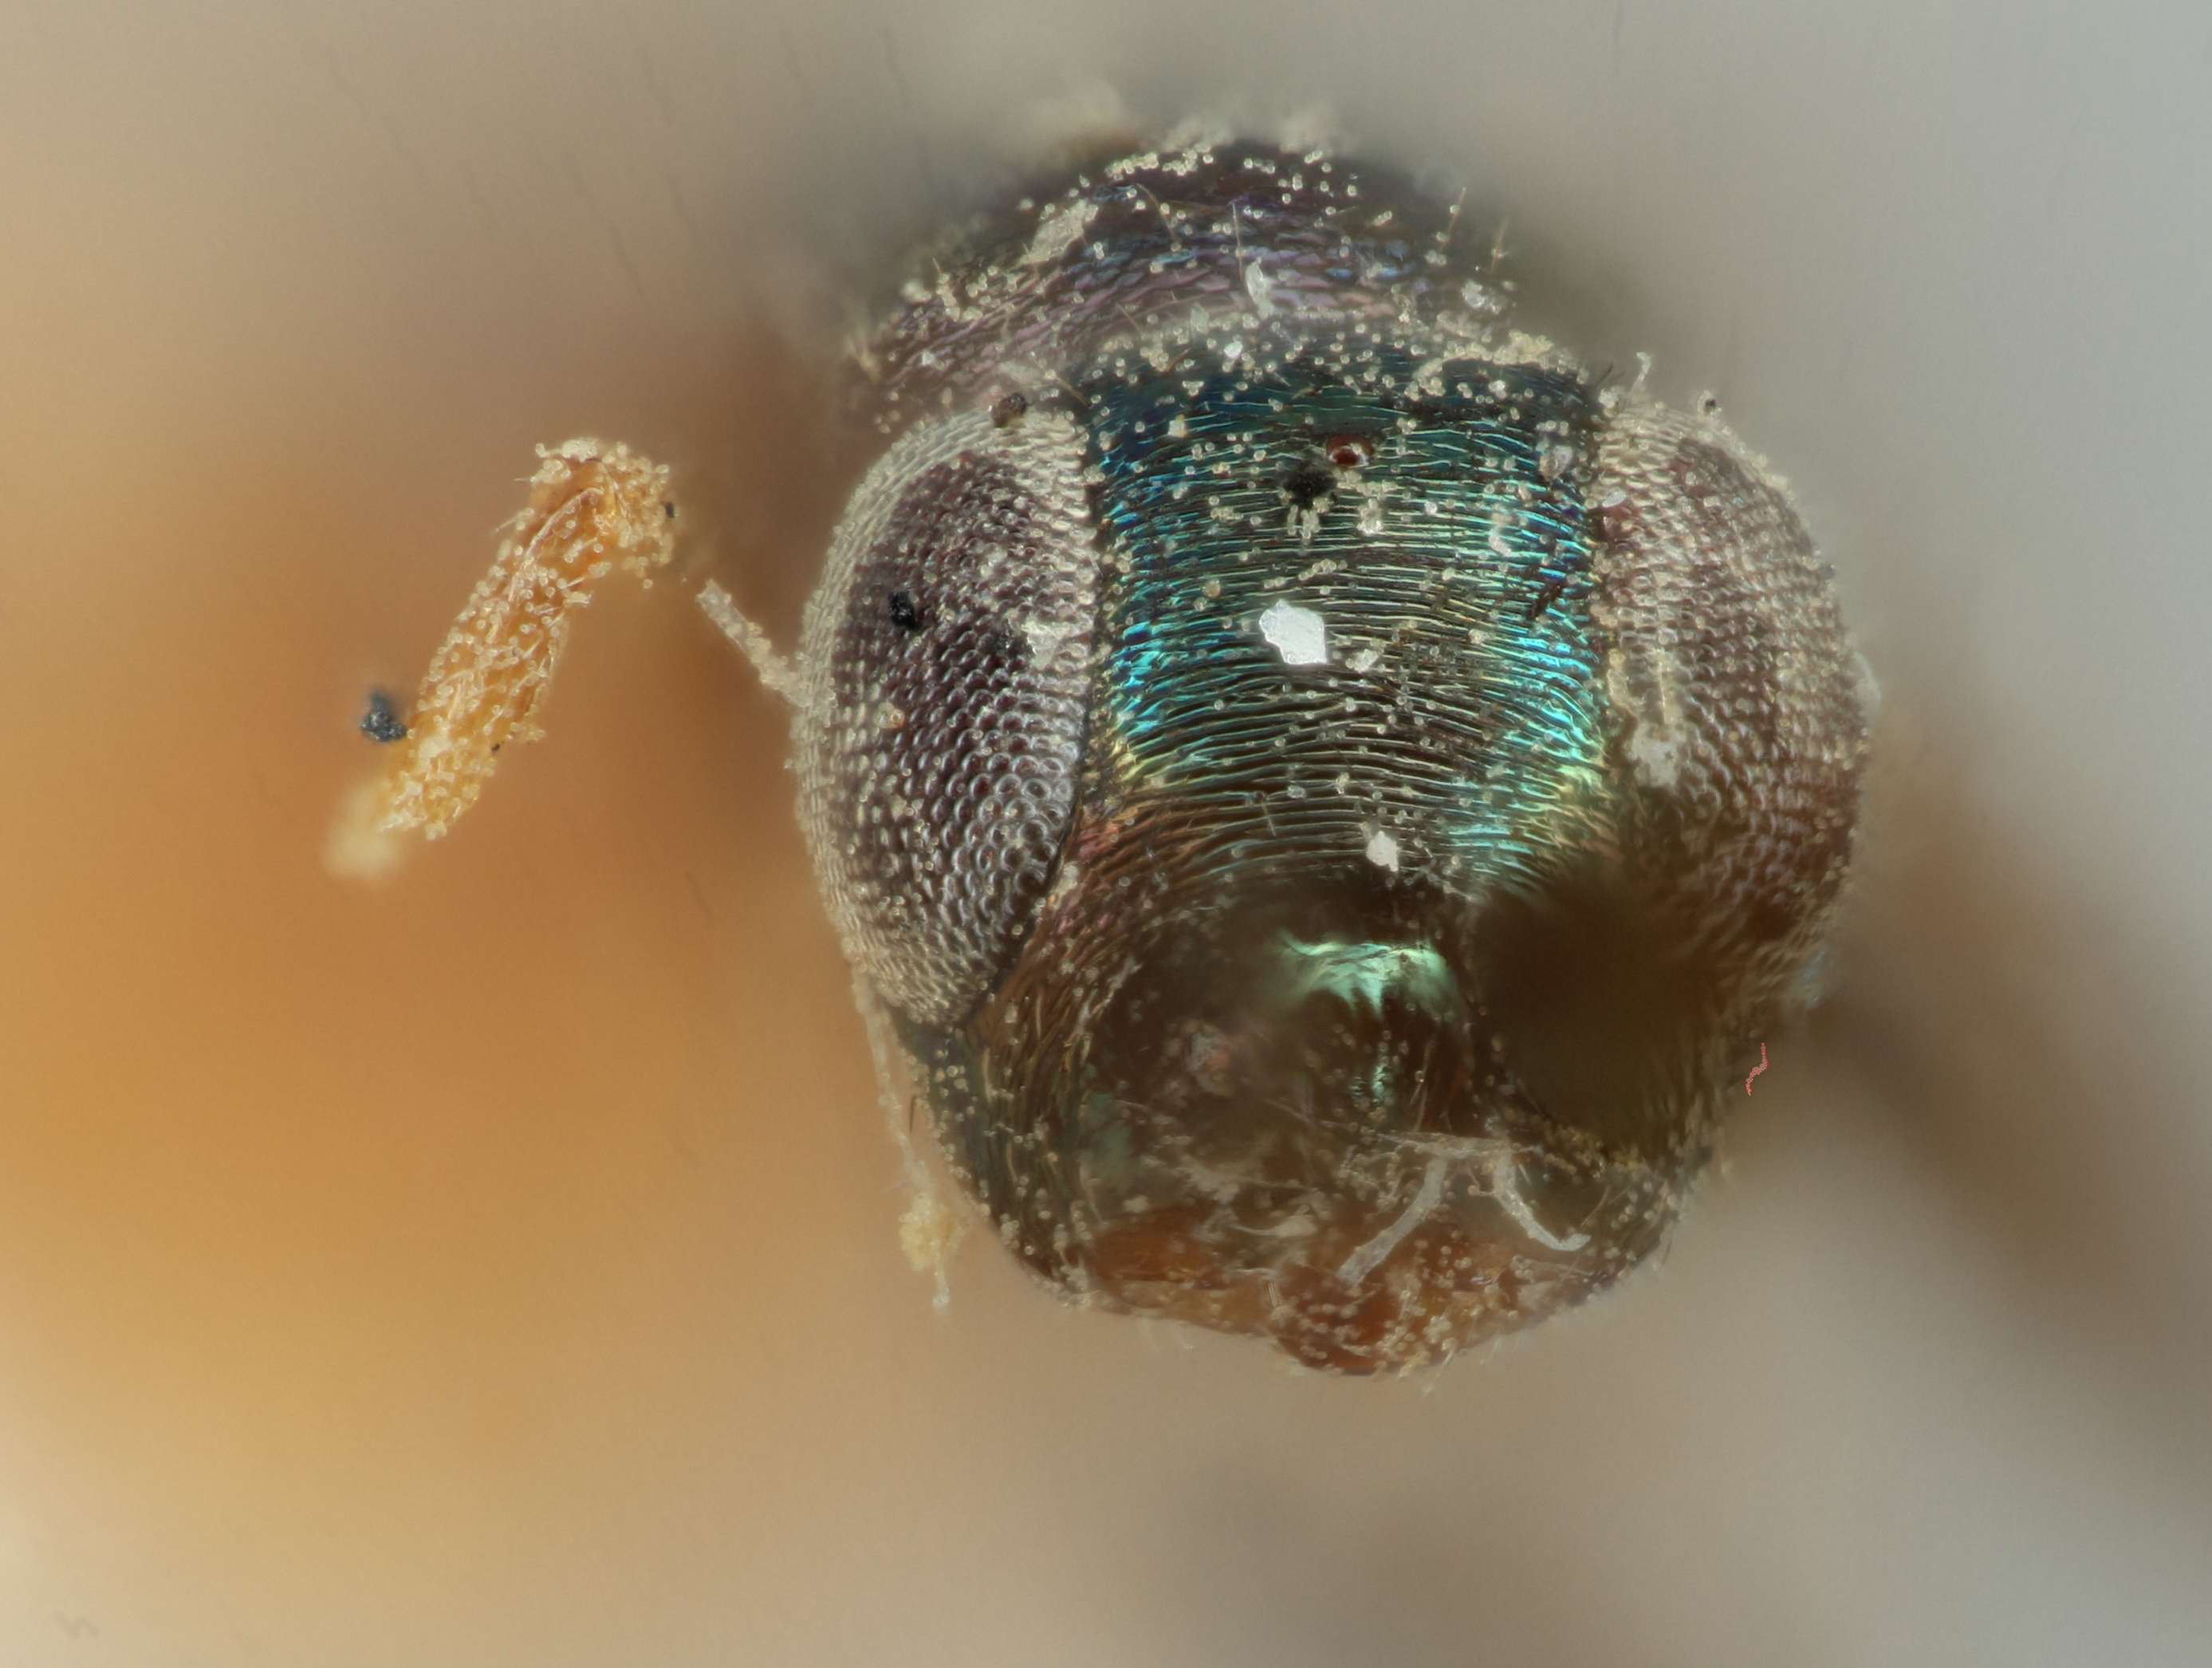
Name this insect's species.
Cerapterocerus floridanus
